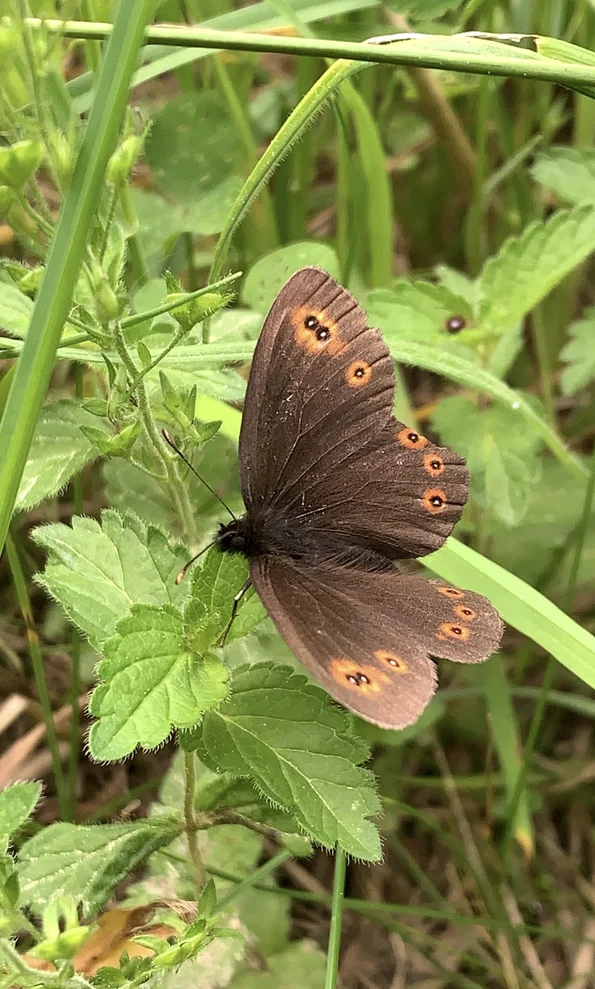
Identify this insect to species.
Erebia medusa
